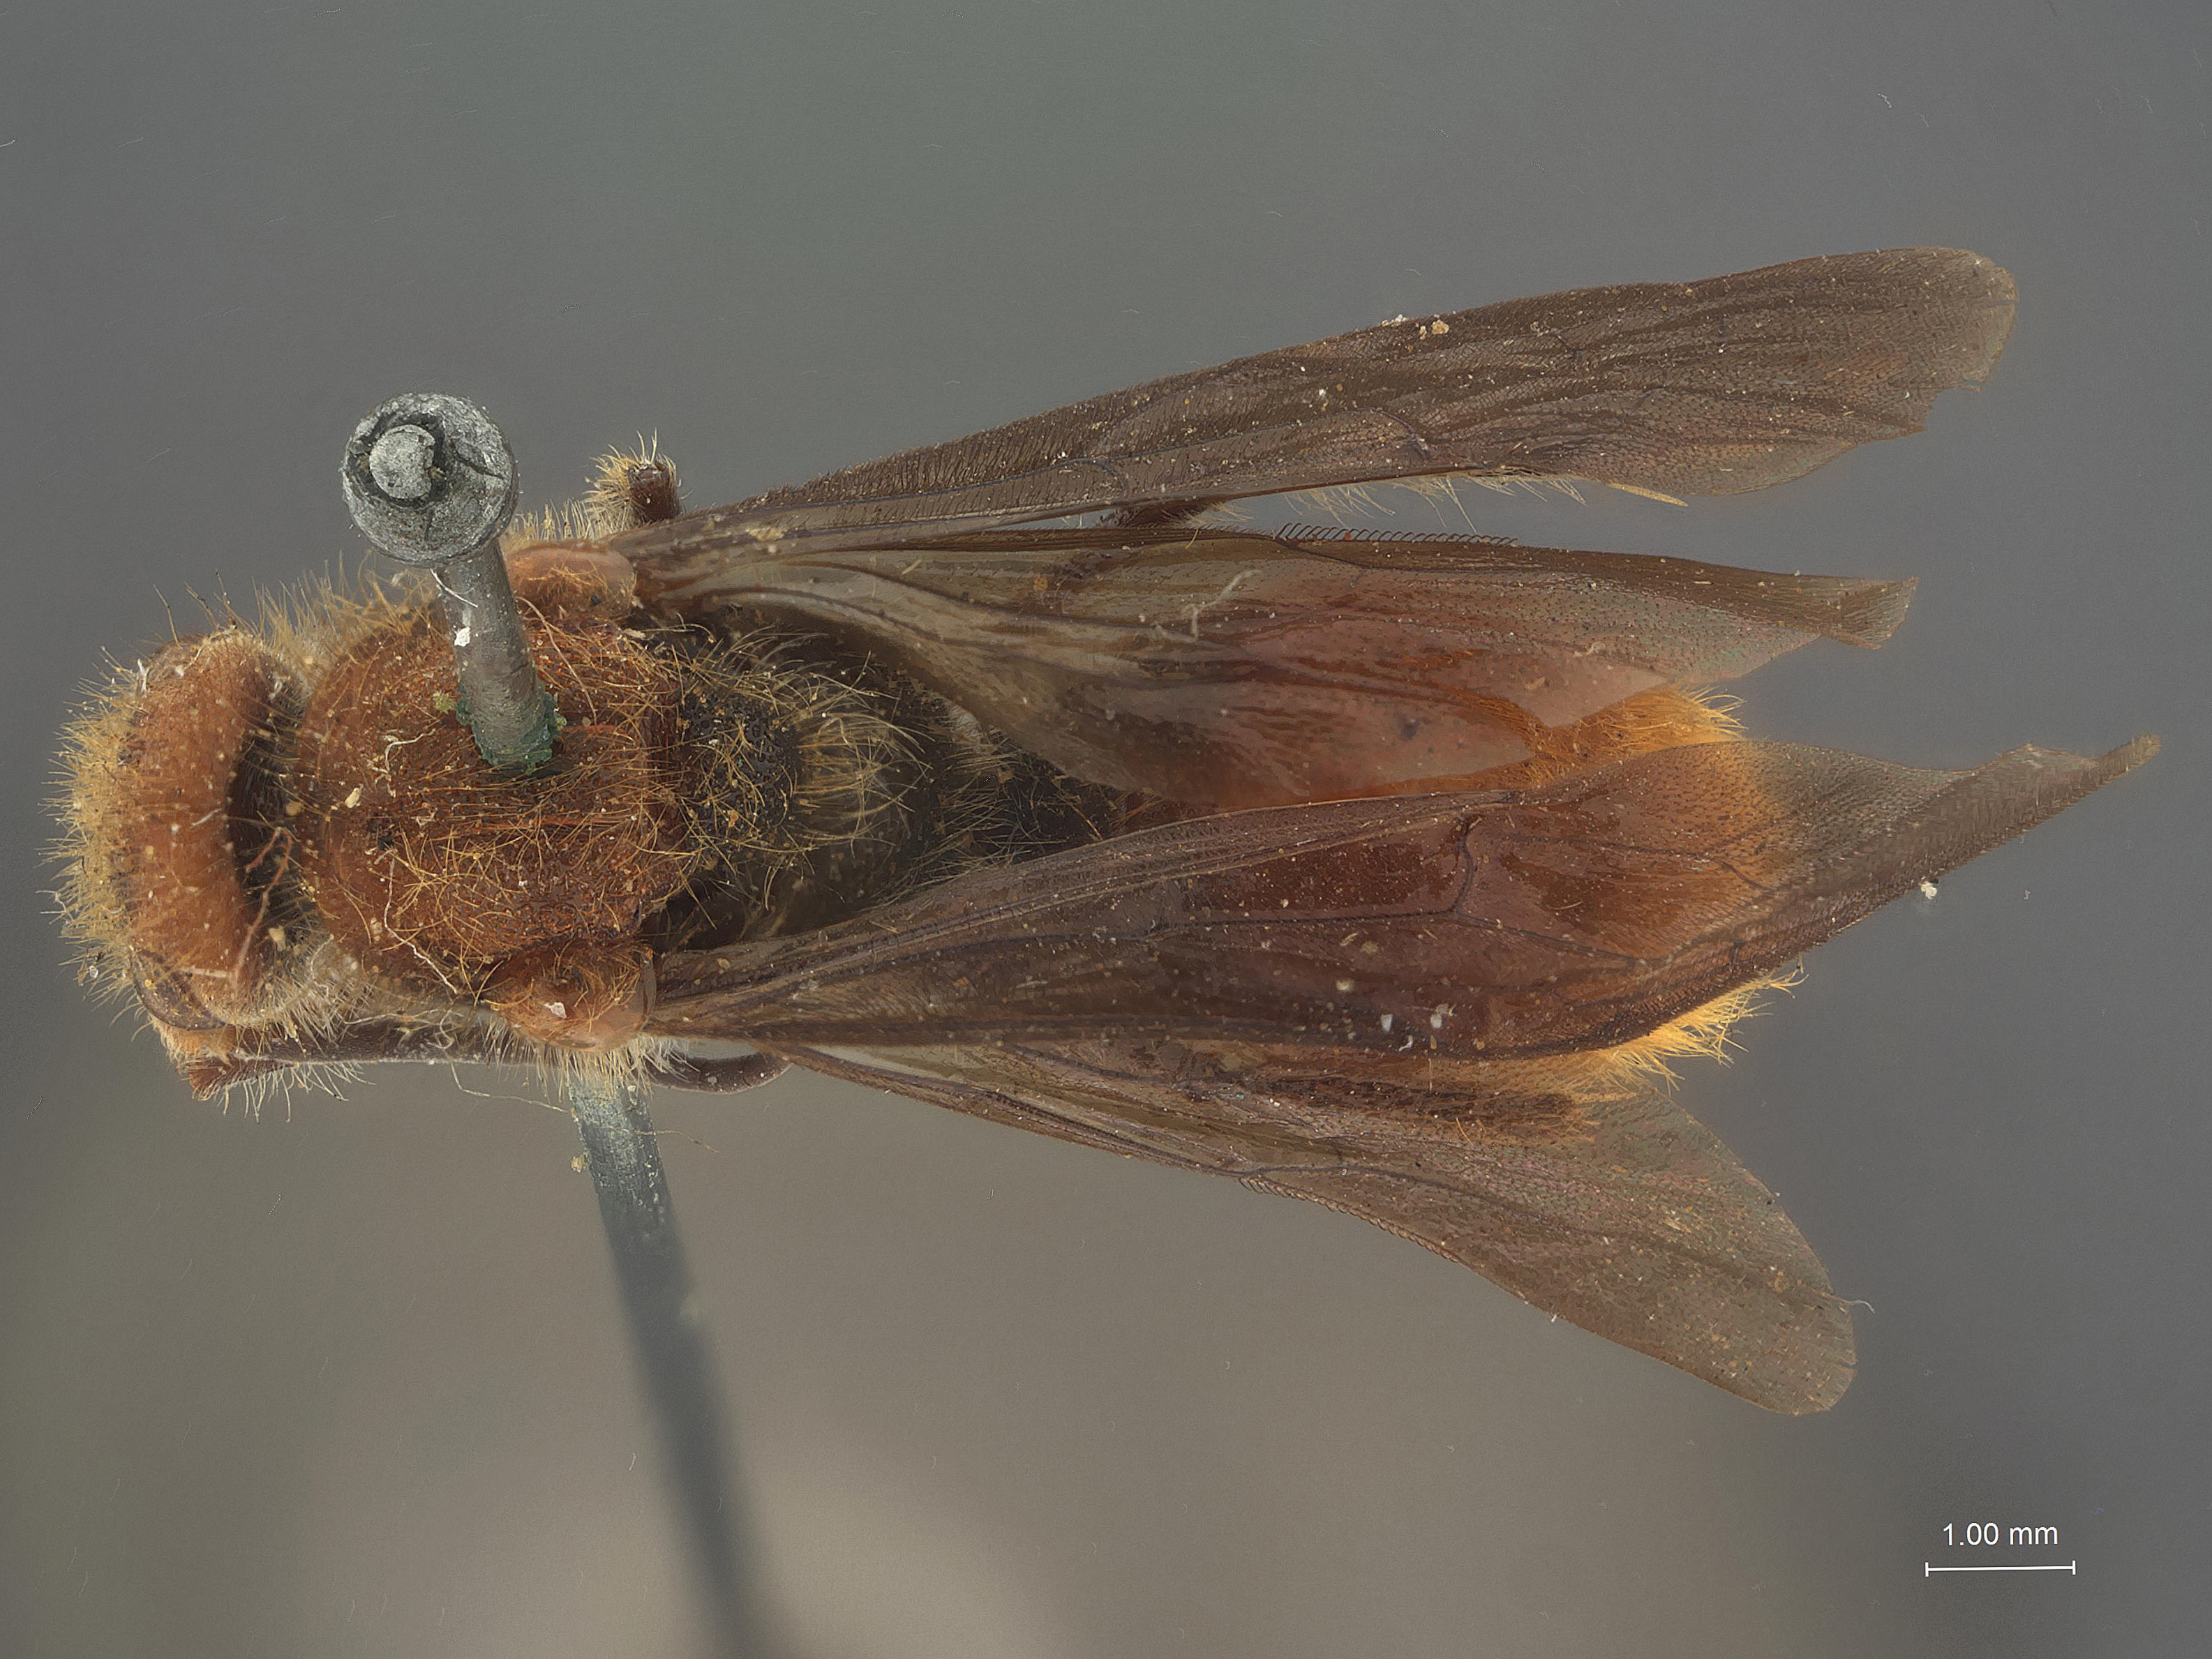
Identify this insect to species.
Timulla barbigera
